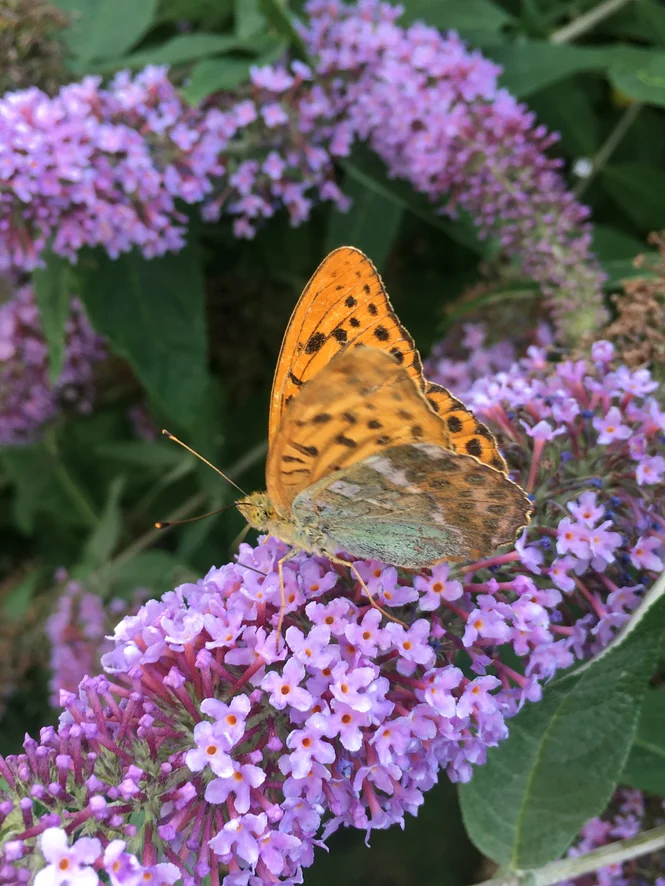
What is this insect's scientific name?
Argynnis paphia
